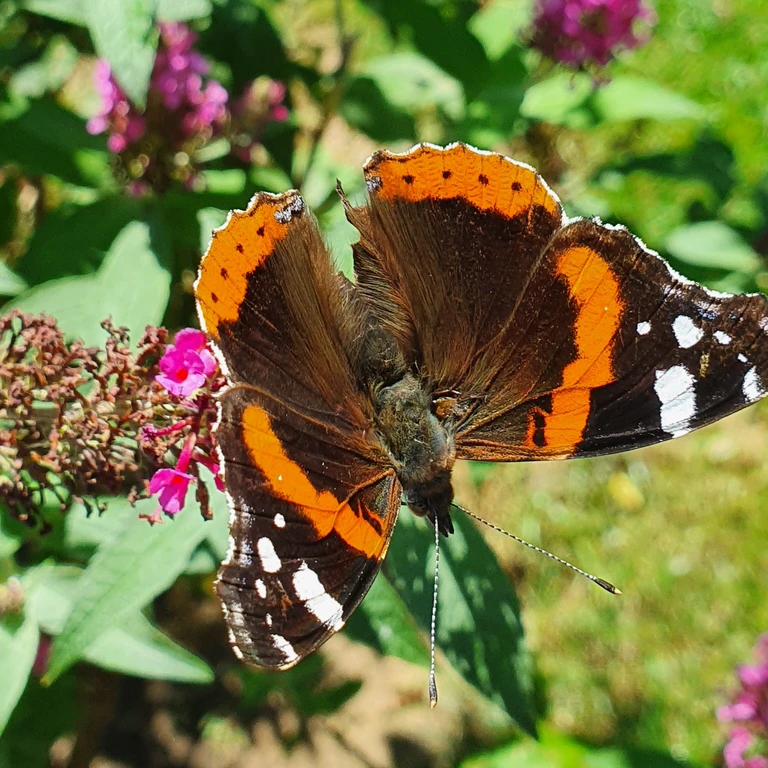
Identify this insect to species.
Vanessa atalanta
